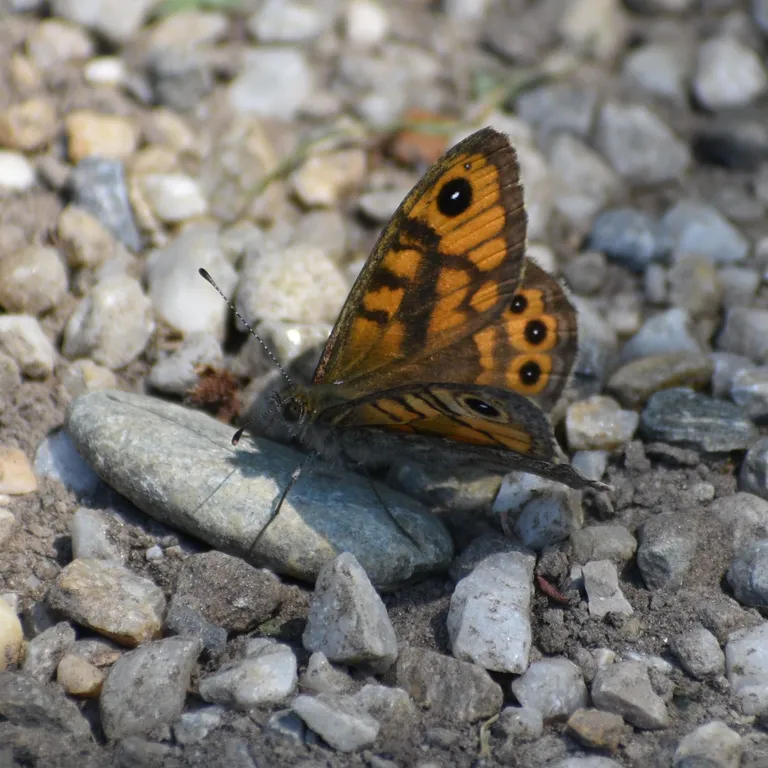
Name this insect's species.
Lasiommata megera (also Pararge megera)
